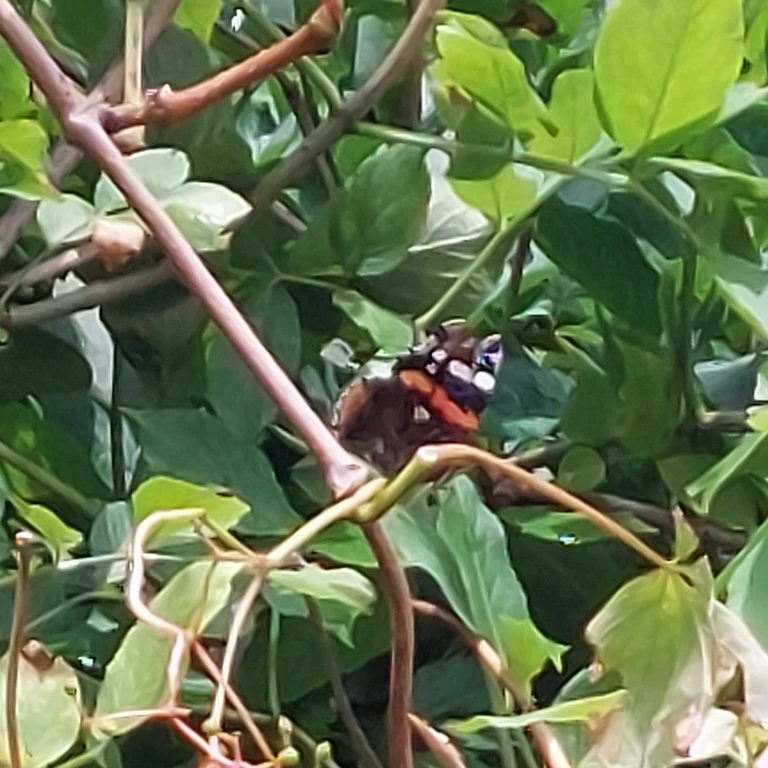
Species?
Vanessa atalanta
